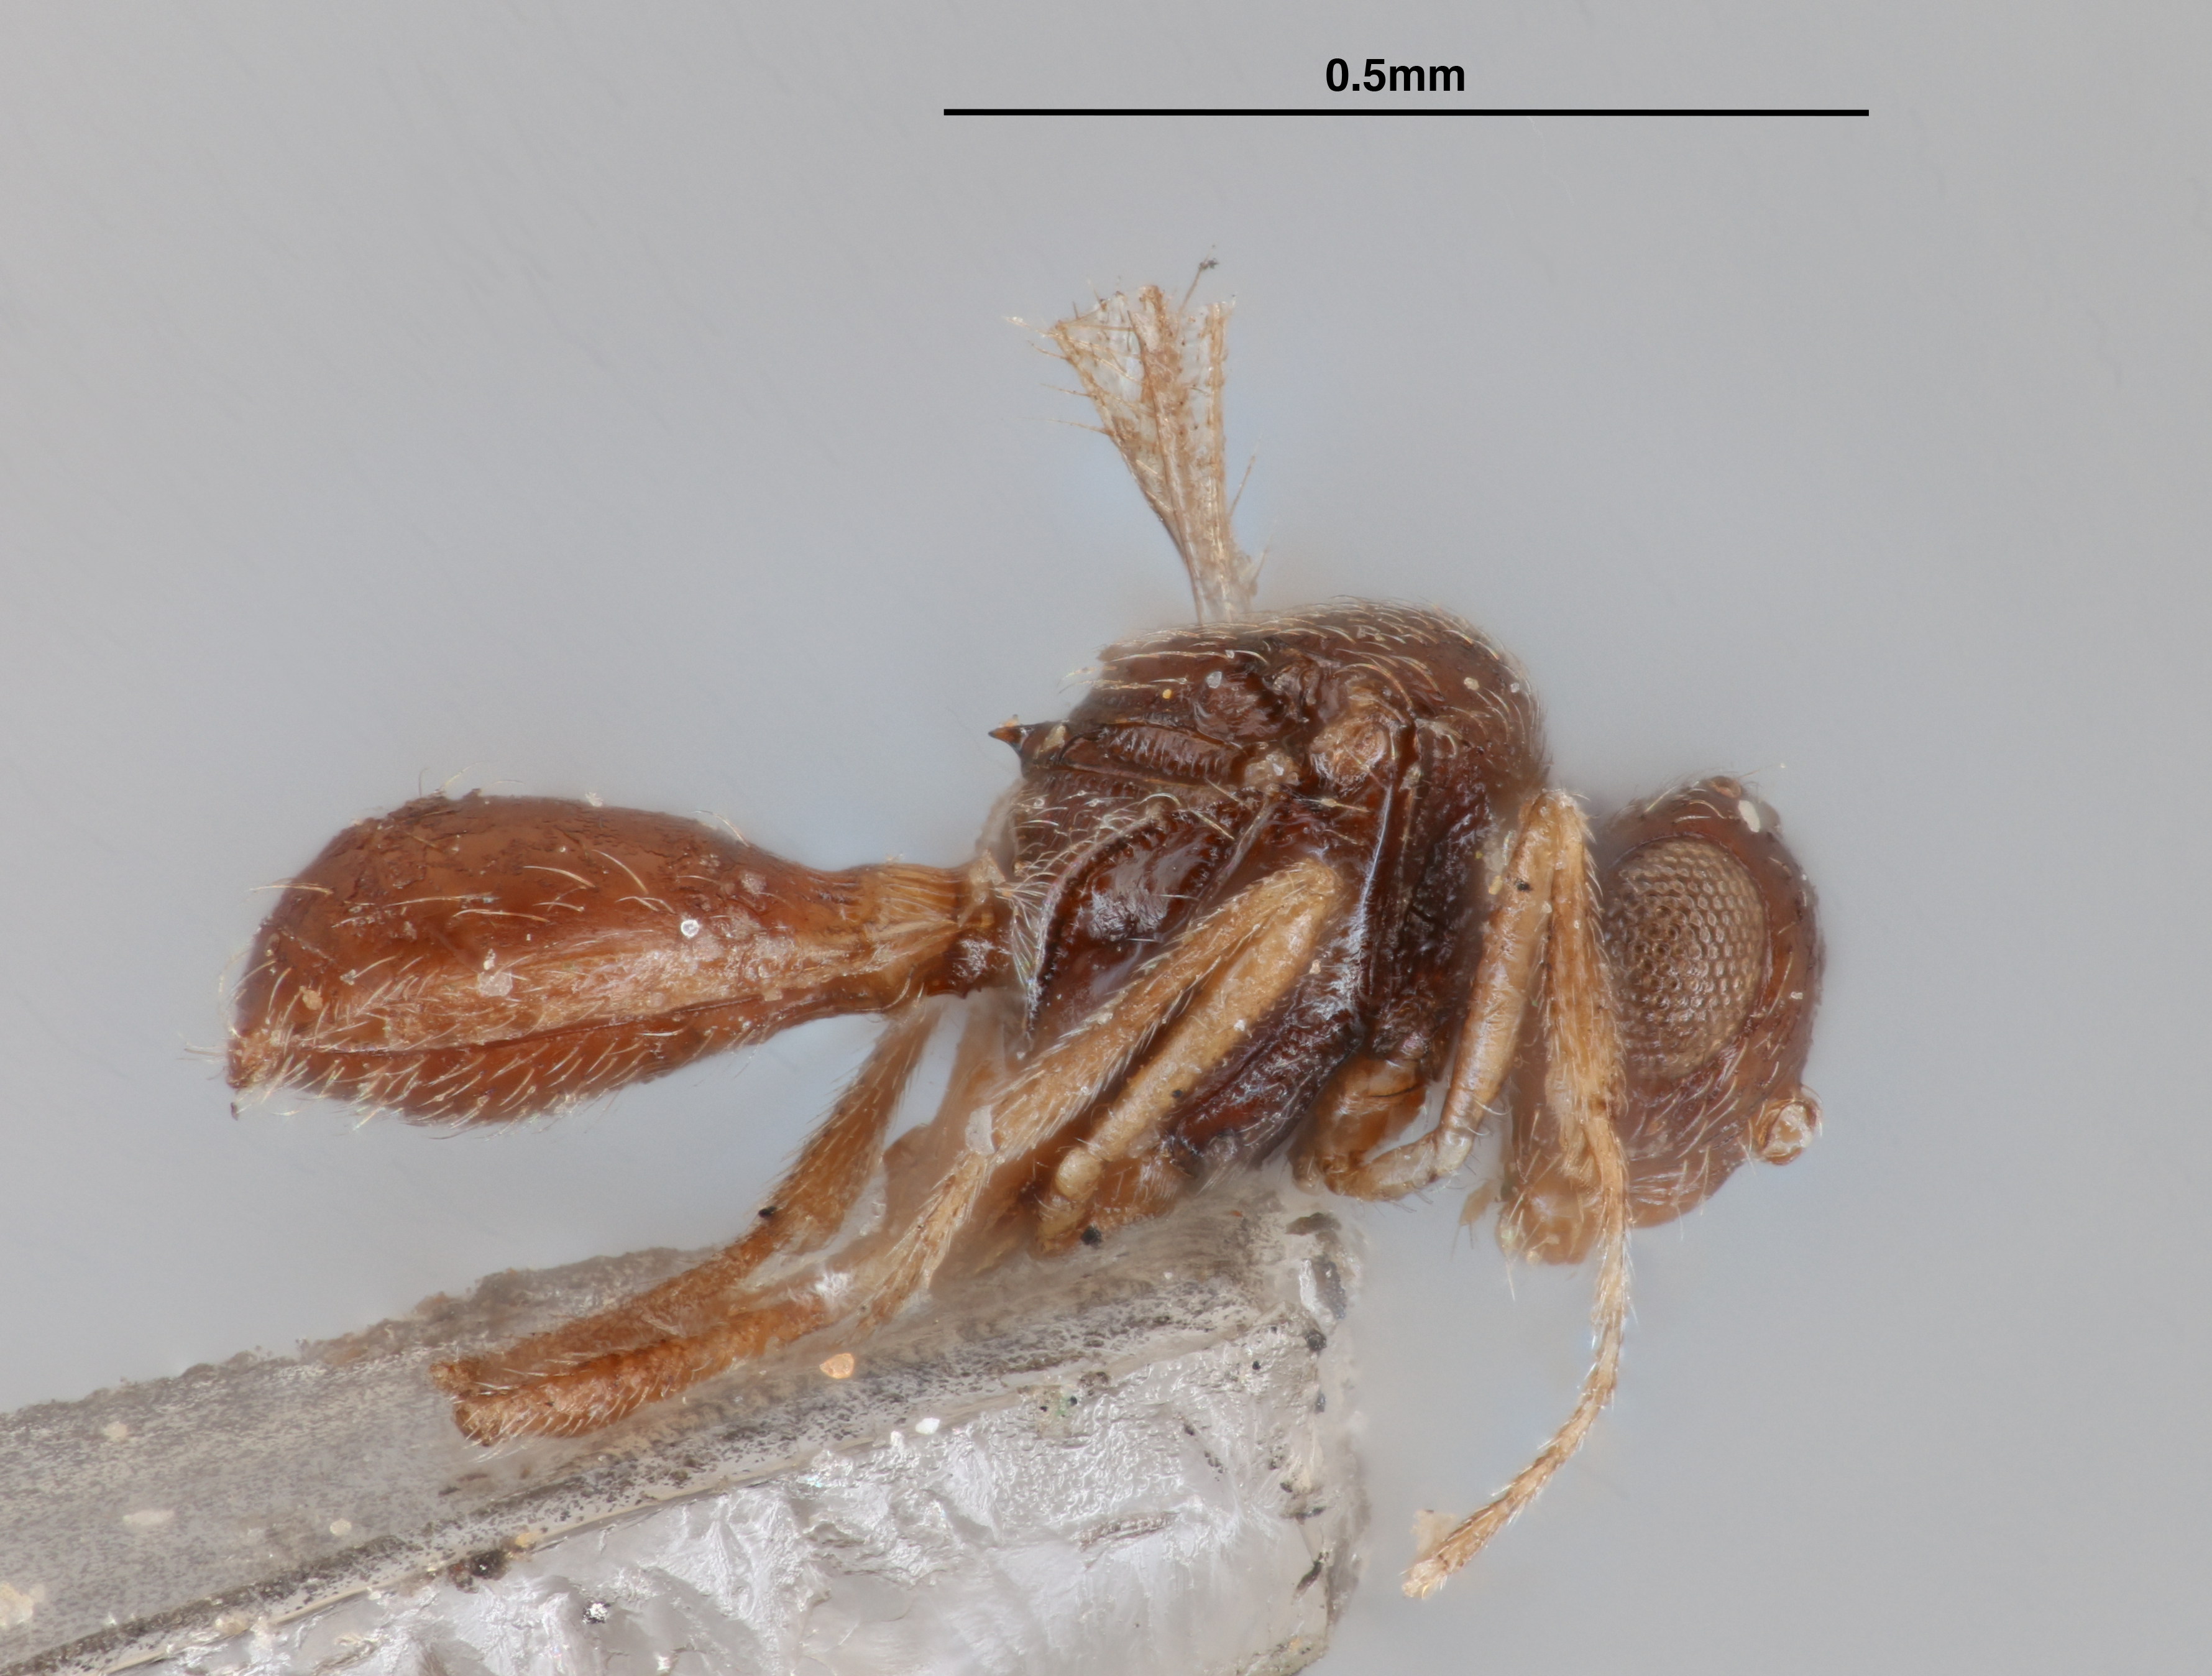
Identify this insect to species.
Trisacantha deccana
